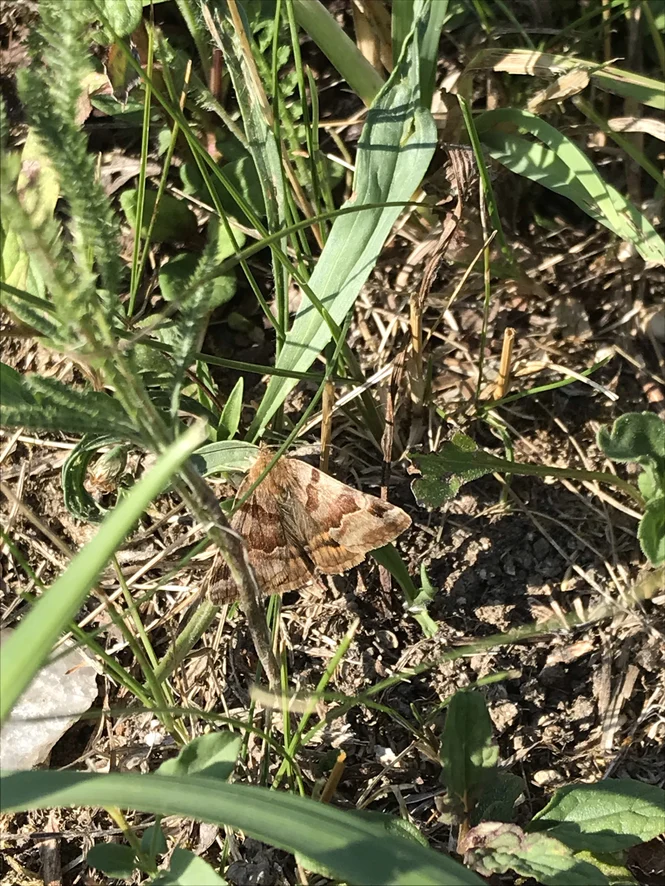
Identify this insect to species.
Euclidia glyphica
